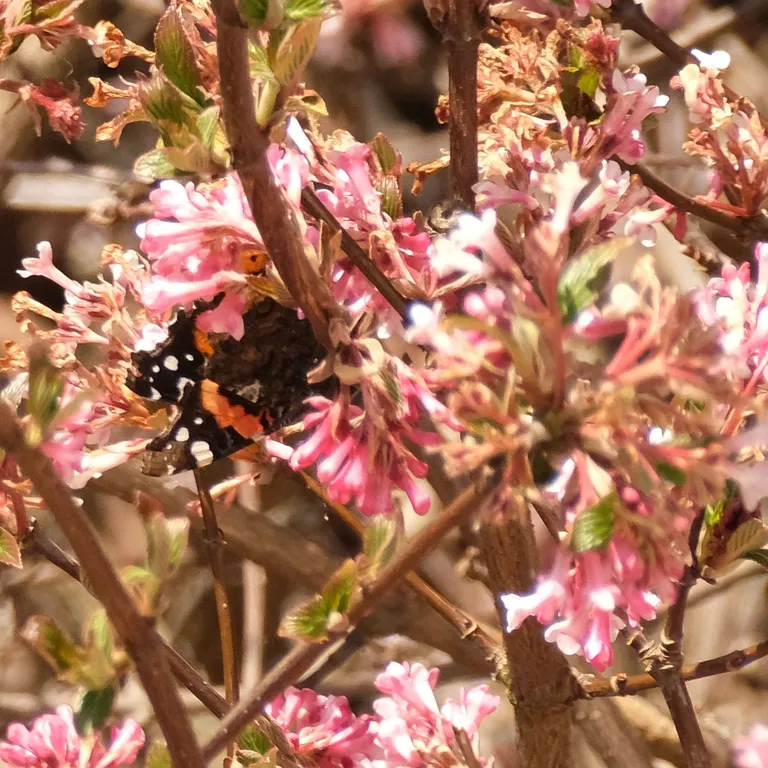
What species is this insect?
Vanessa atalanta
